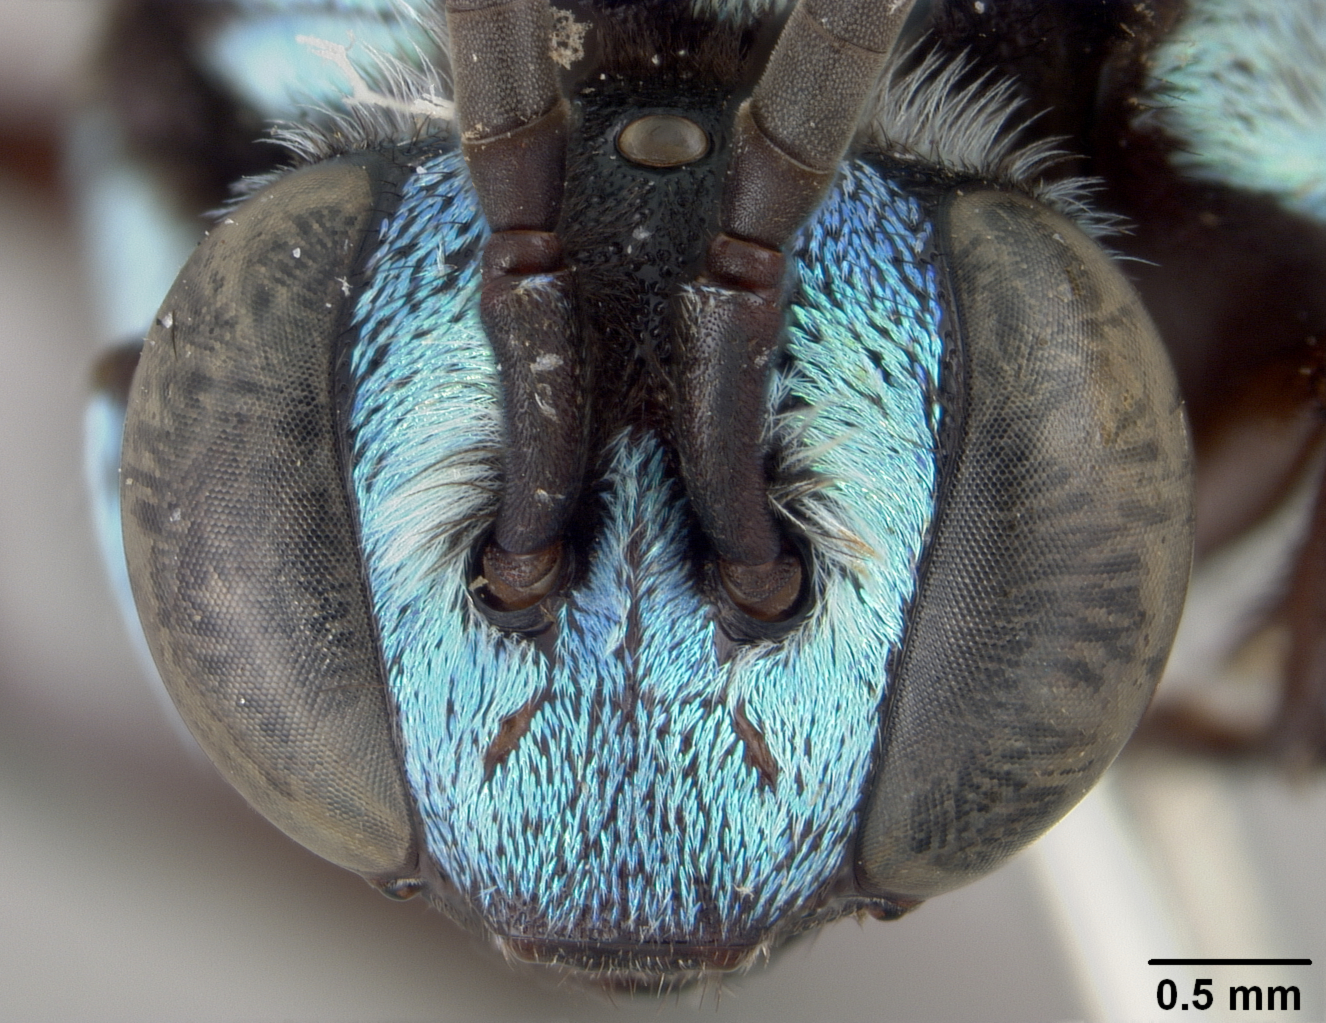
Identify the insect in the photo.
Crocisa omissa
